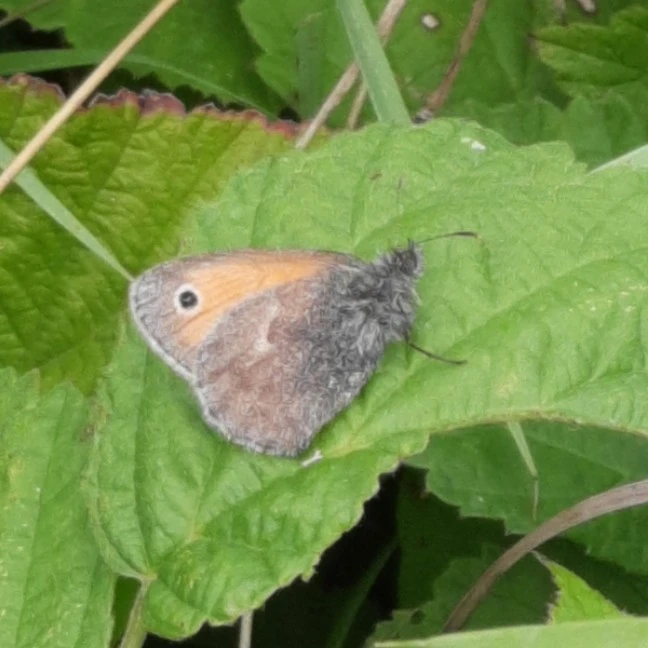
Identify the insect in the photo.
Coenonympha pamphilus
